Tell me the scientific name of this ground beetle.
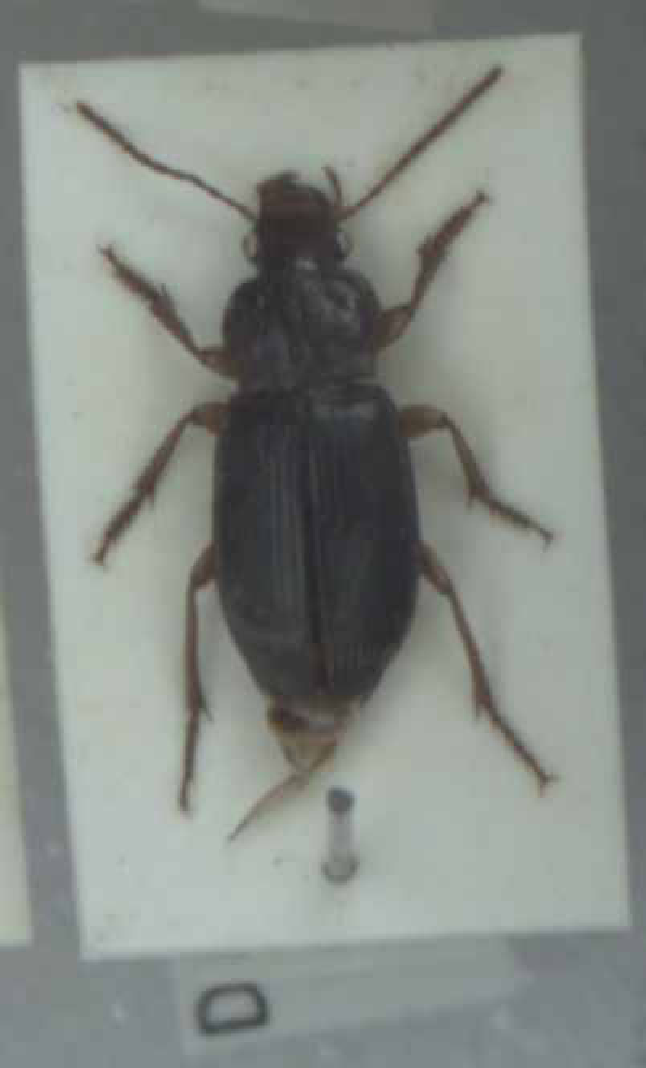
Ophonus schaubergerianus
